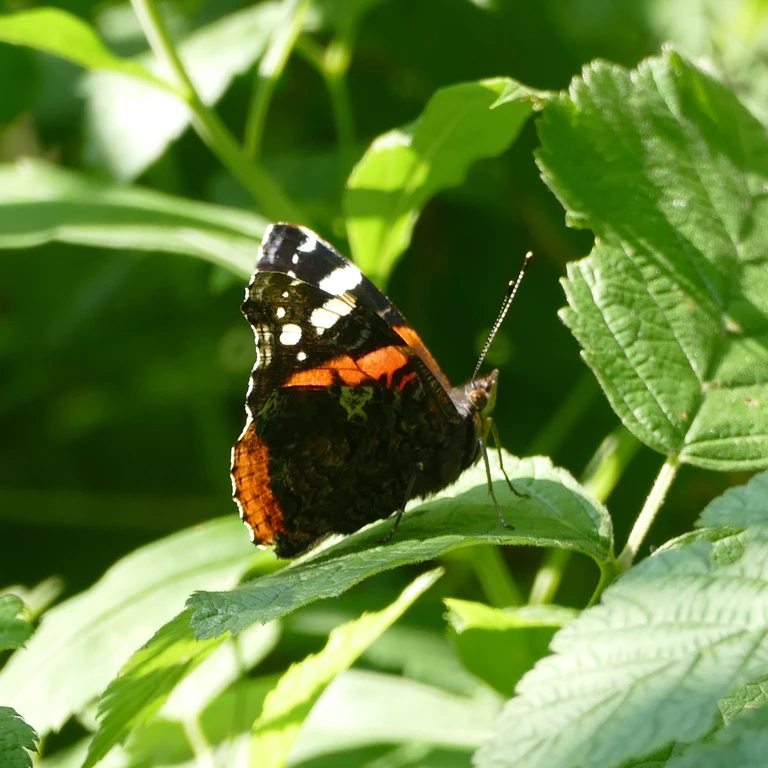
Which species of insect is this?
Vanessa atalanta
